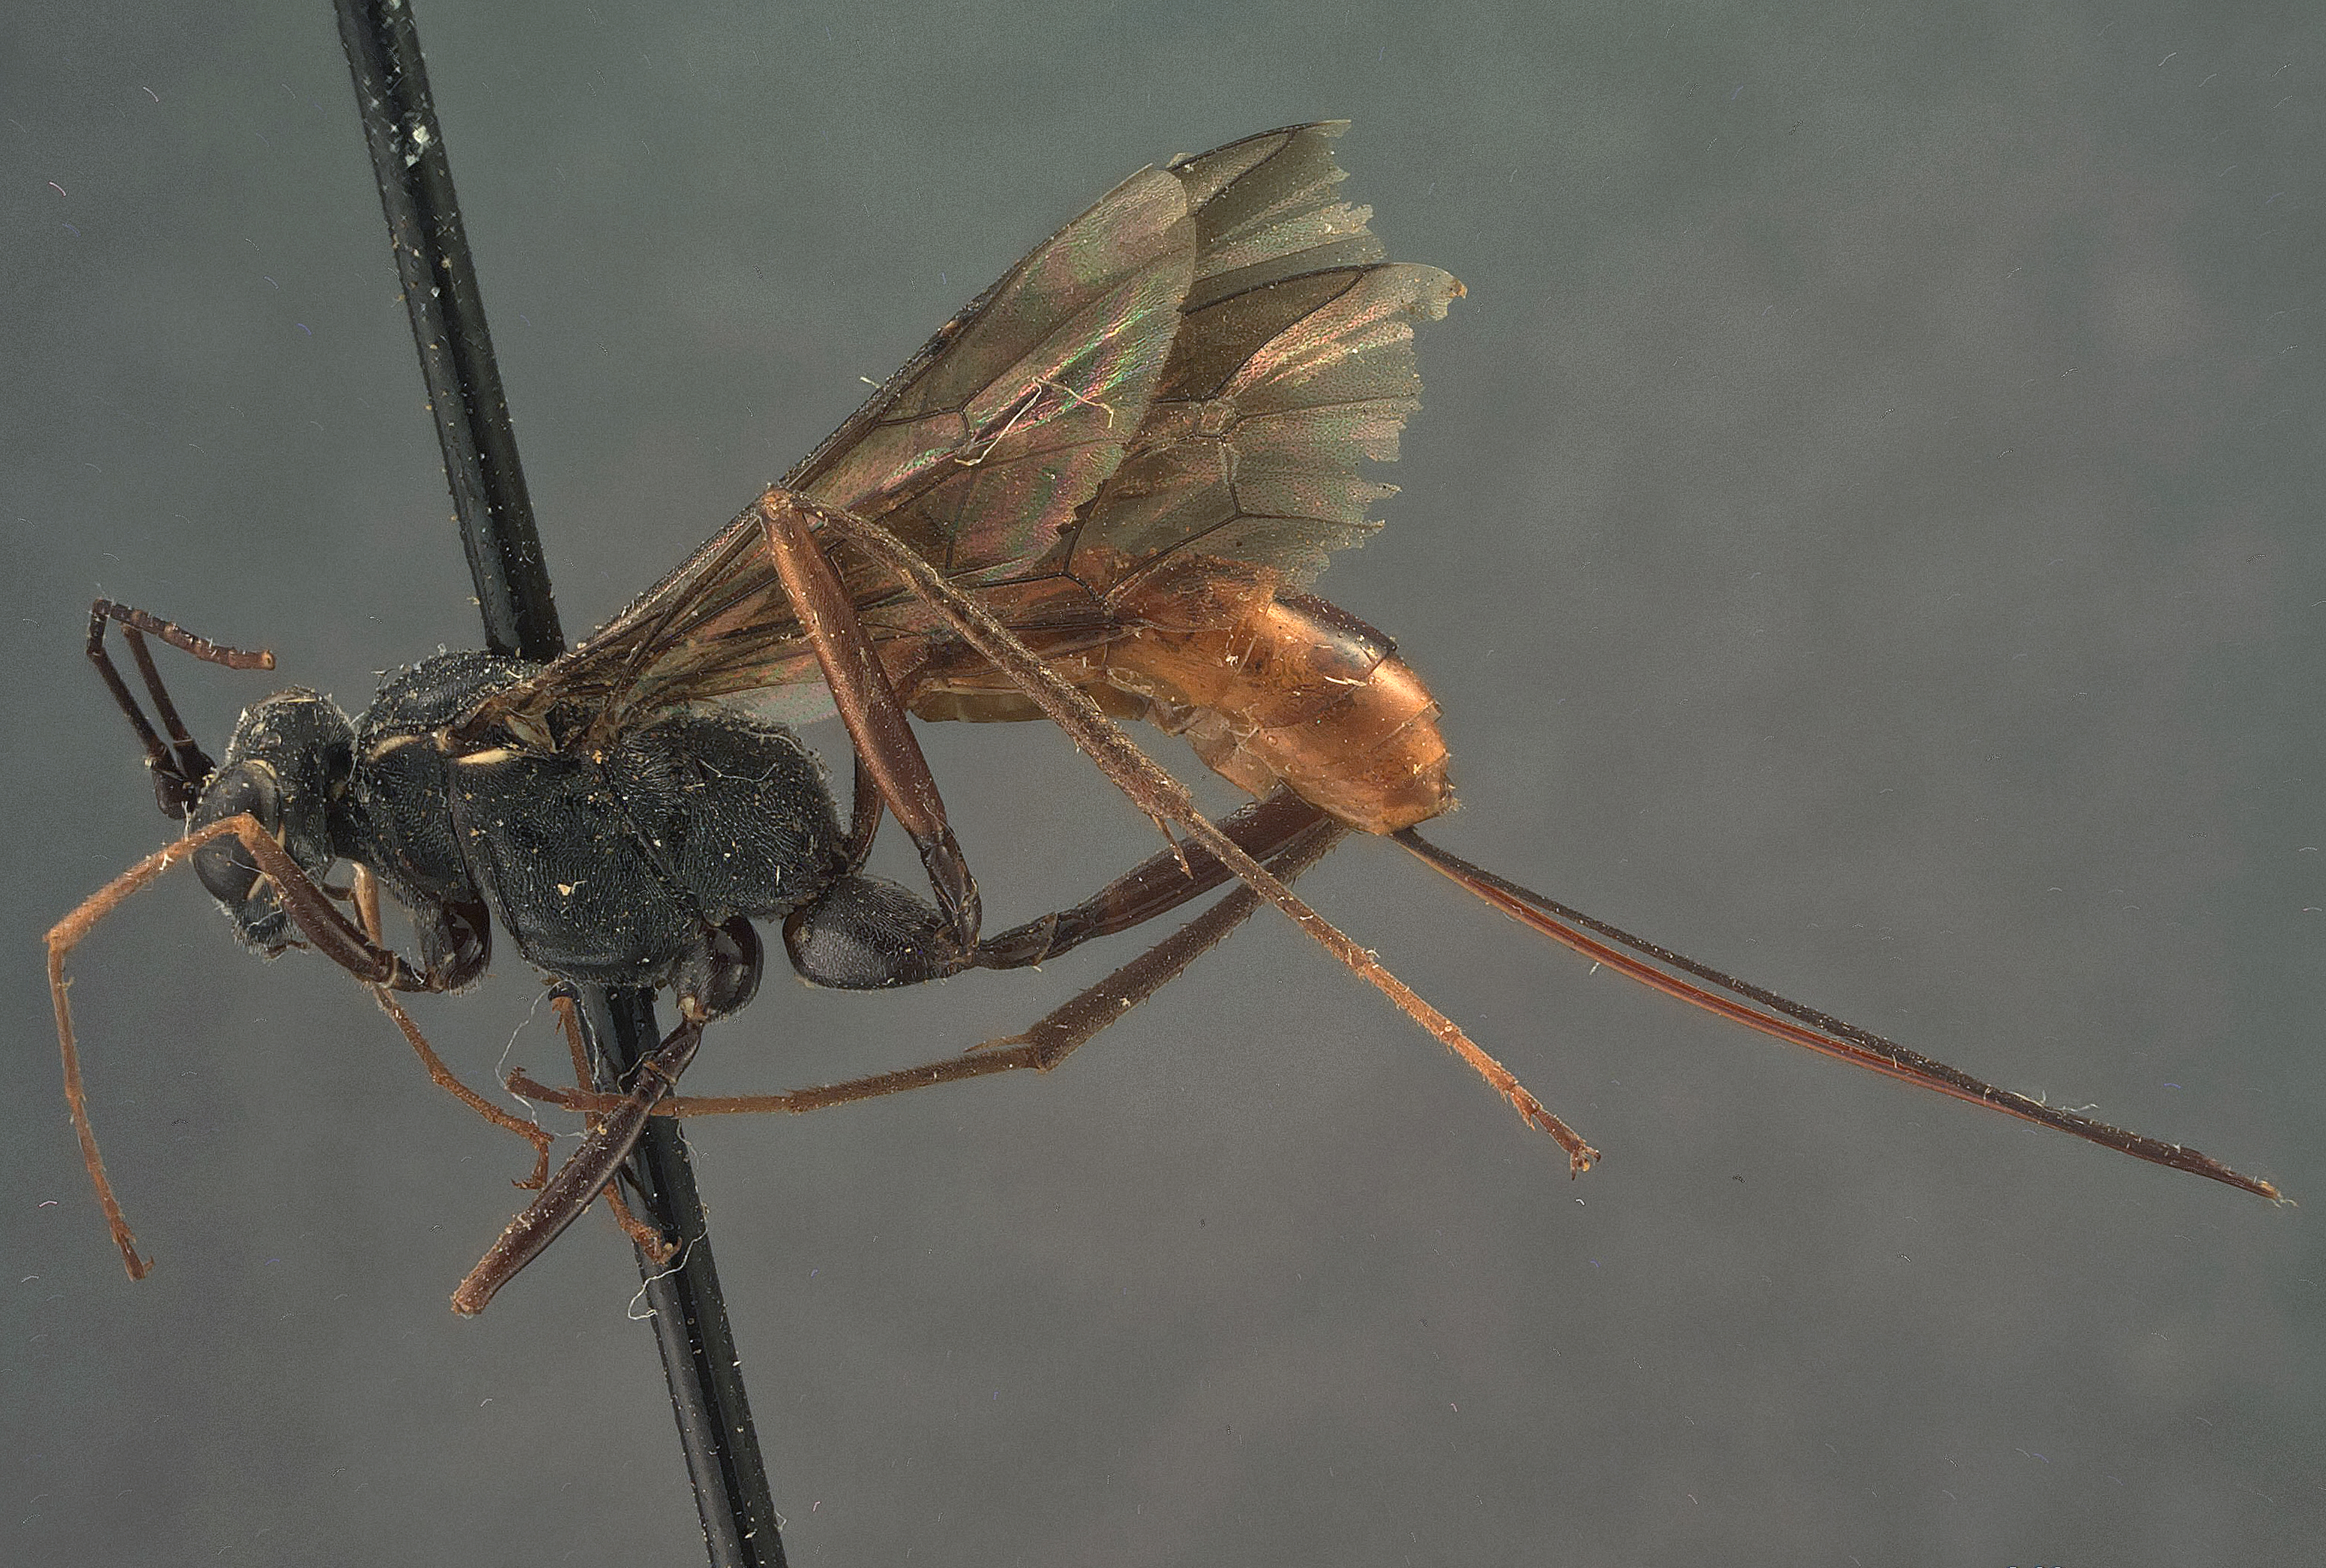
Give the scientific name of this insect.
Cryptus ruralis
